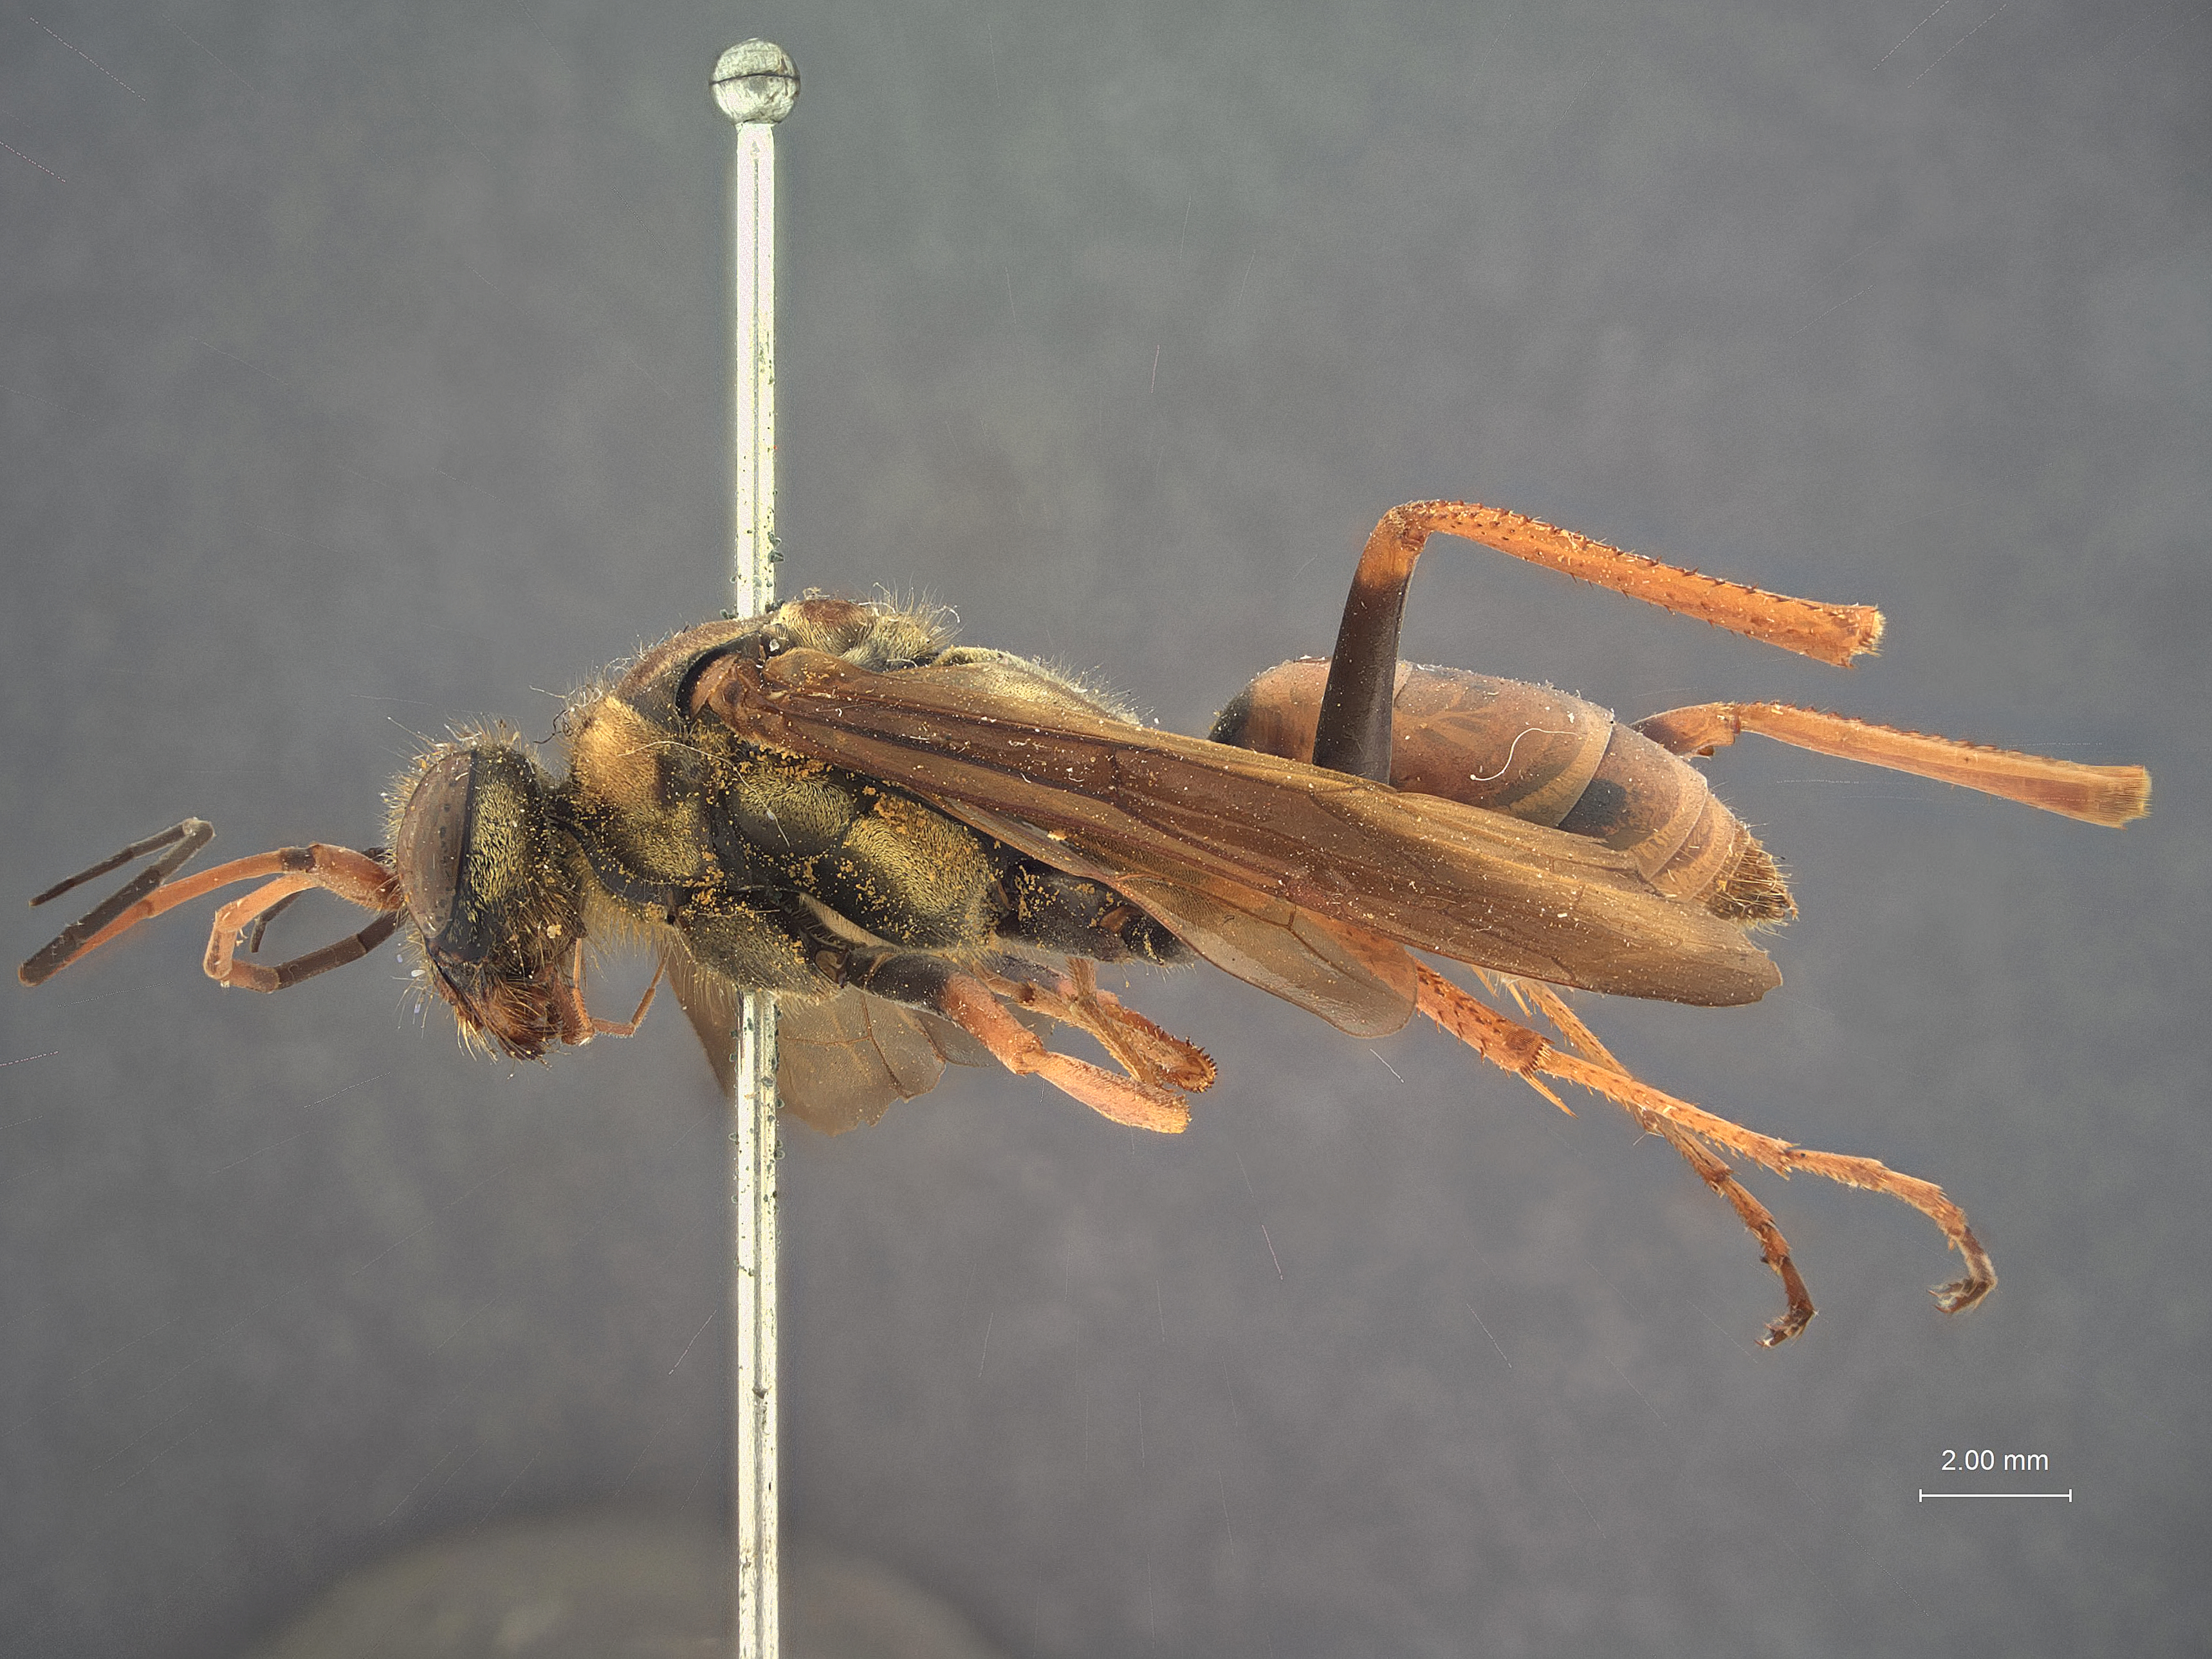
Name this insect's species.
Priocnessus aureus
